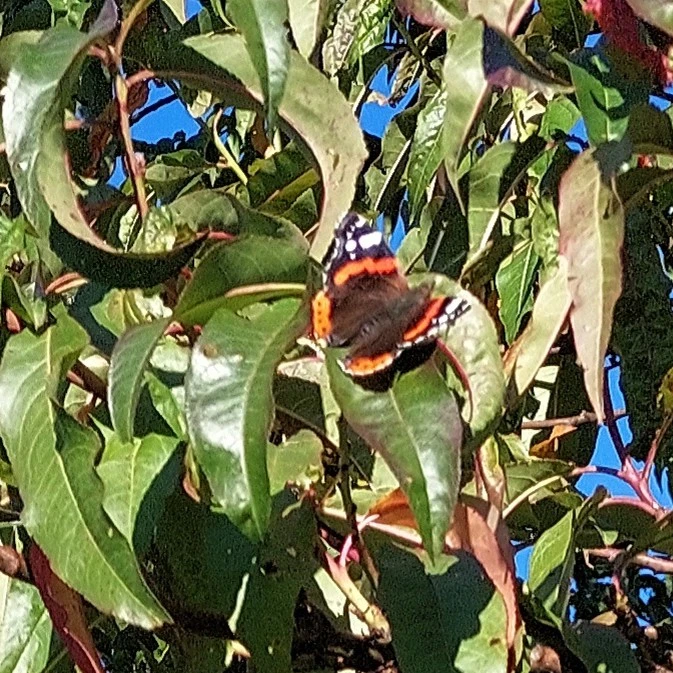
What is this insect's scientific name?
Vanessa atalanta
